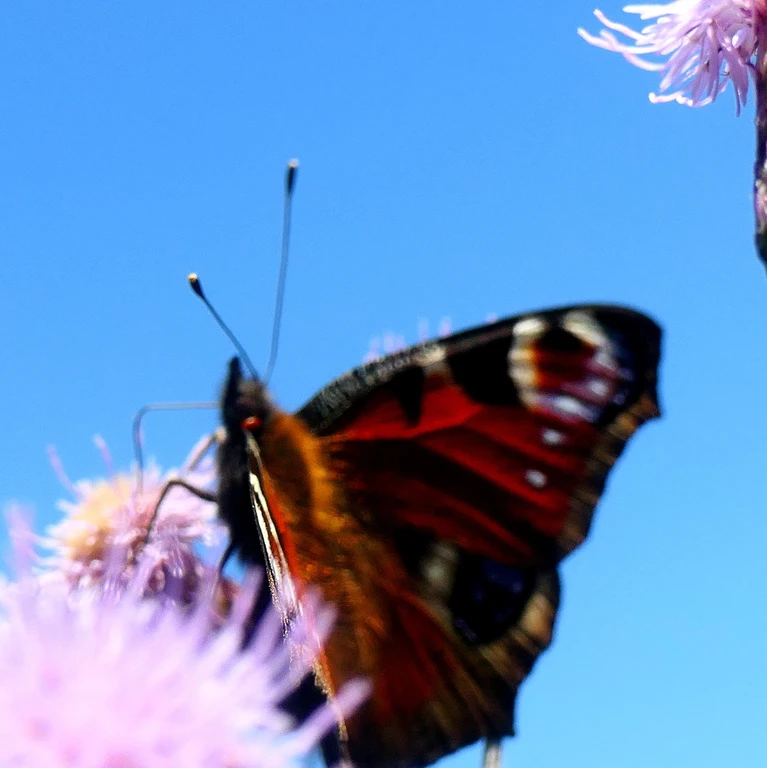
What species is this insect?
Aglais io
